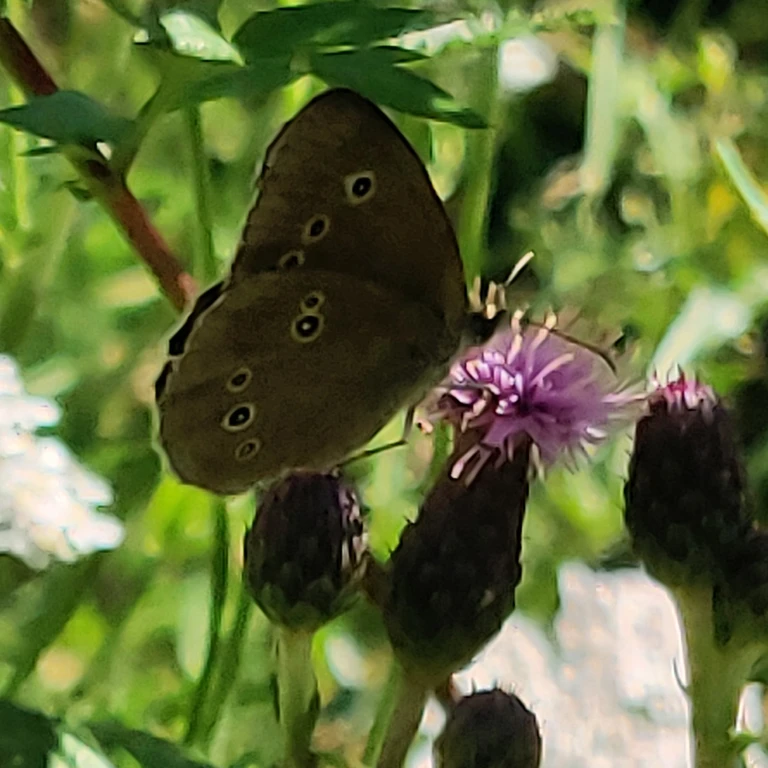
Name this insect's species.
Aphantopus hyperantus
